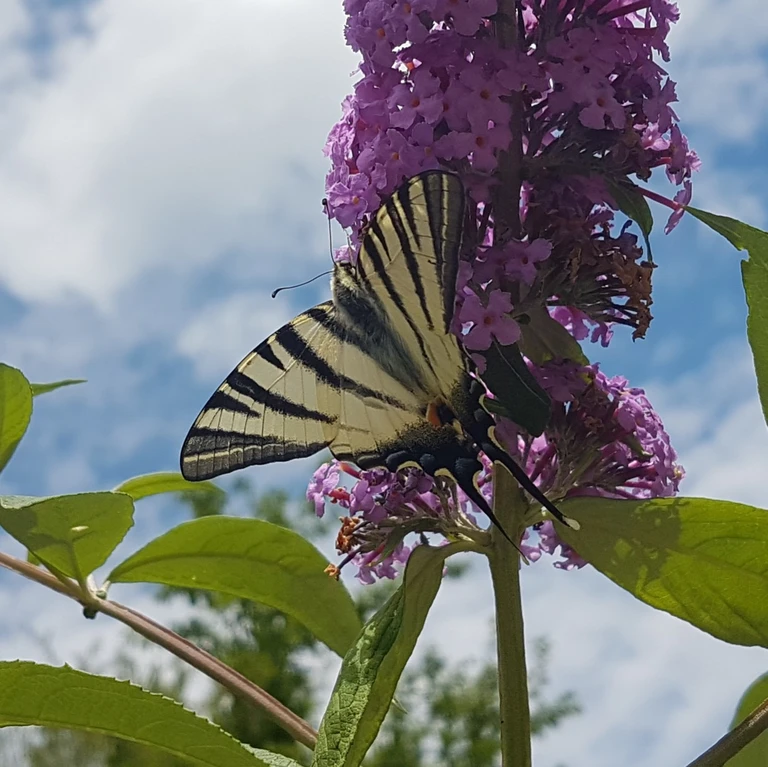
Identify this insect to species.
Iphiclides podalirius
